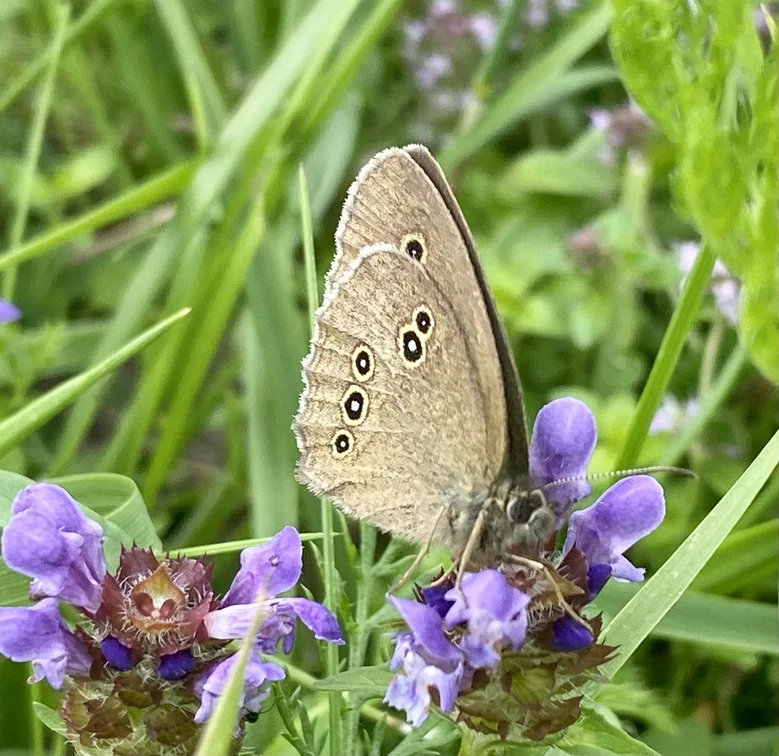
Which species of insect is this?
Aphantopus hyperantus
